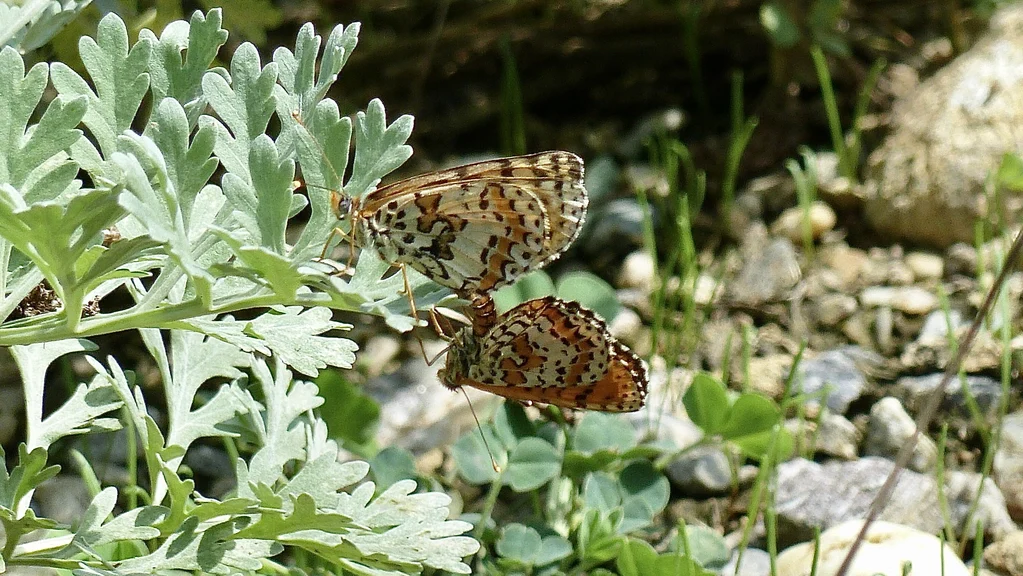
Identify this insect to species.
Melitaea didyma
